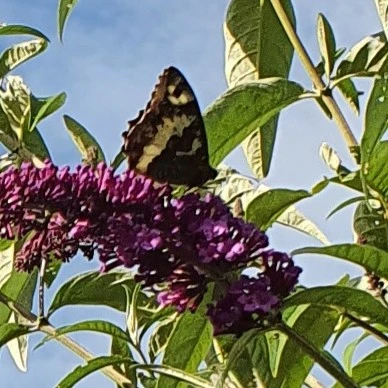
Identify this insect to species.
Brintesia circe
